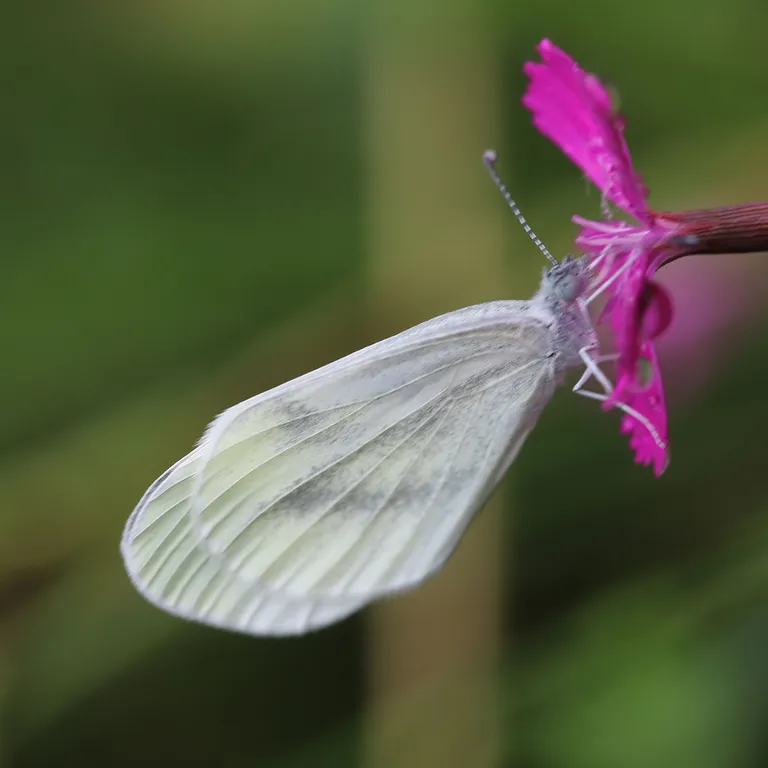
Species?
Leptidea sinapis/juvernica
